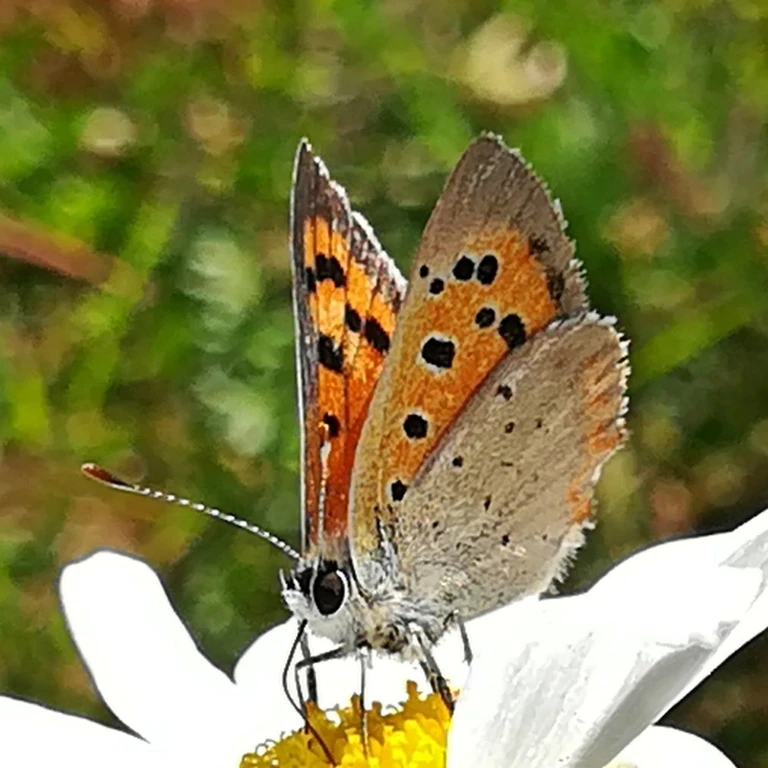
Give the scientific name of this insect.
Lycaena phlaeas
